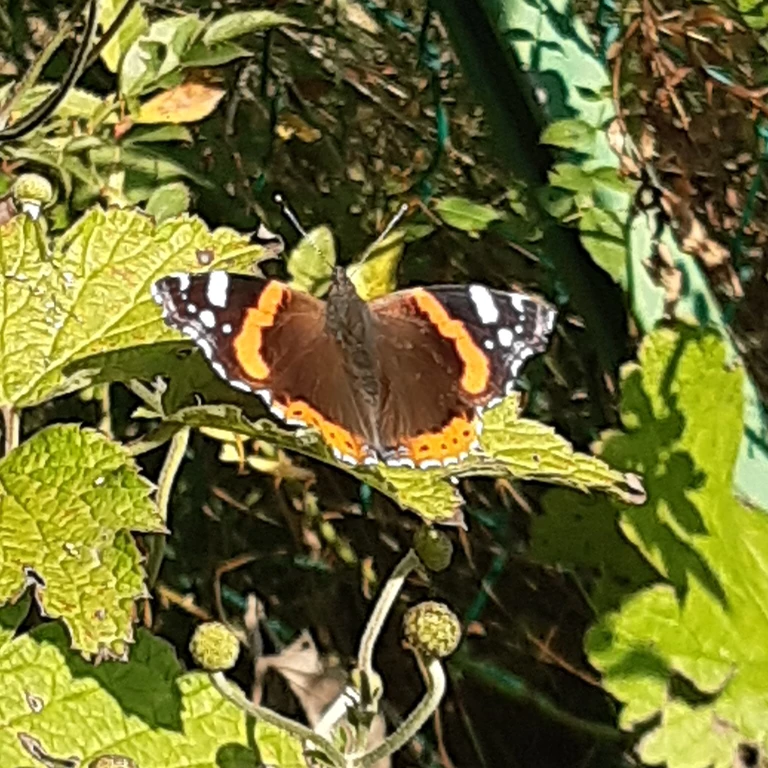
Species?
Vanessa atalanta
